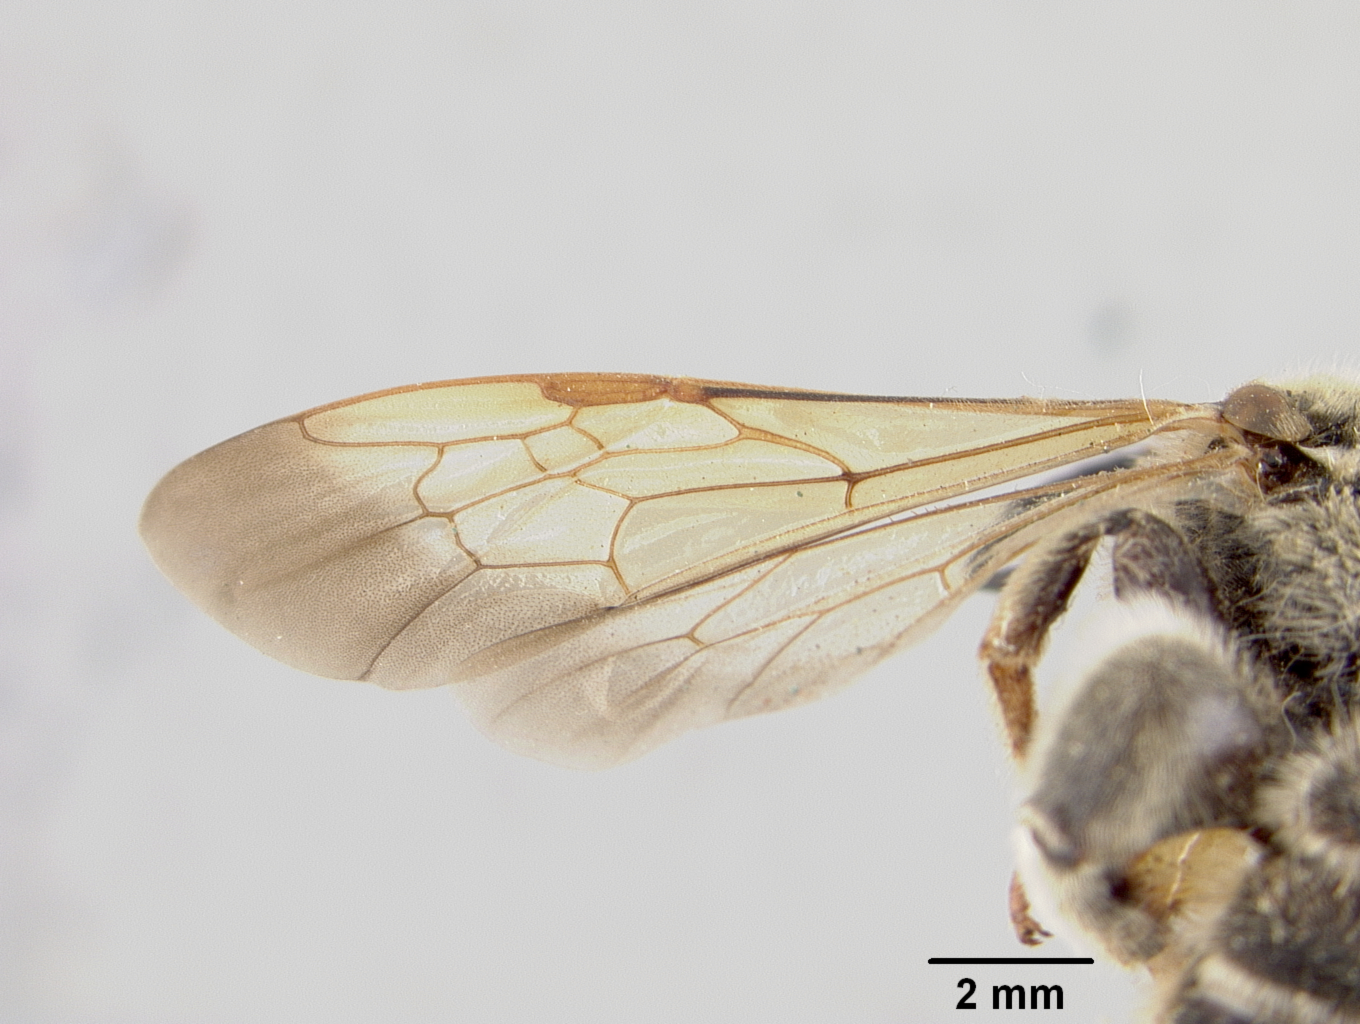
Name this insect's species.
Dieunomia mesillae
